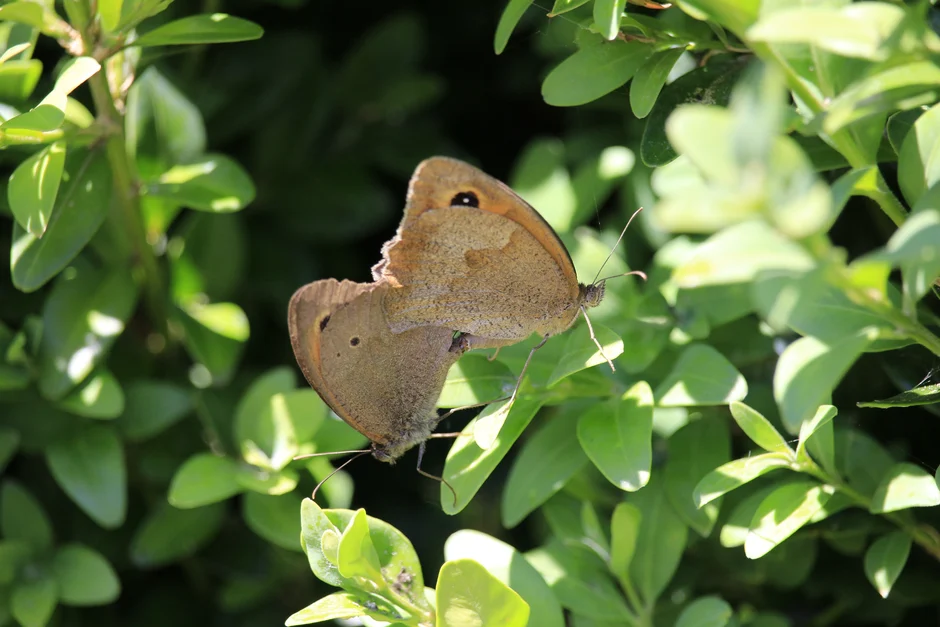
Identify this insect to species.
Maniola jurtina
